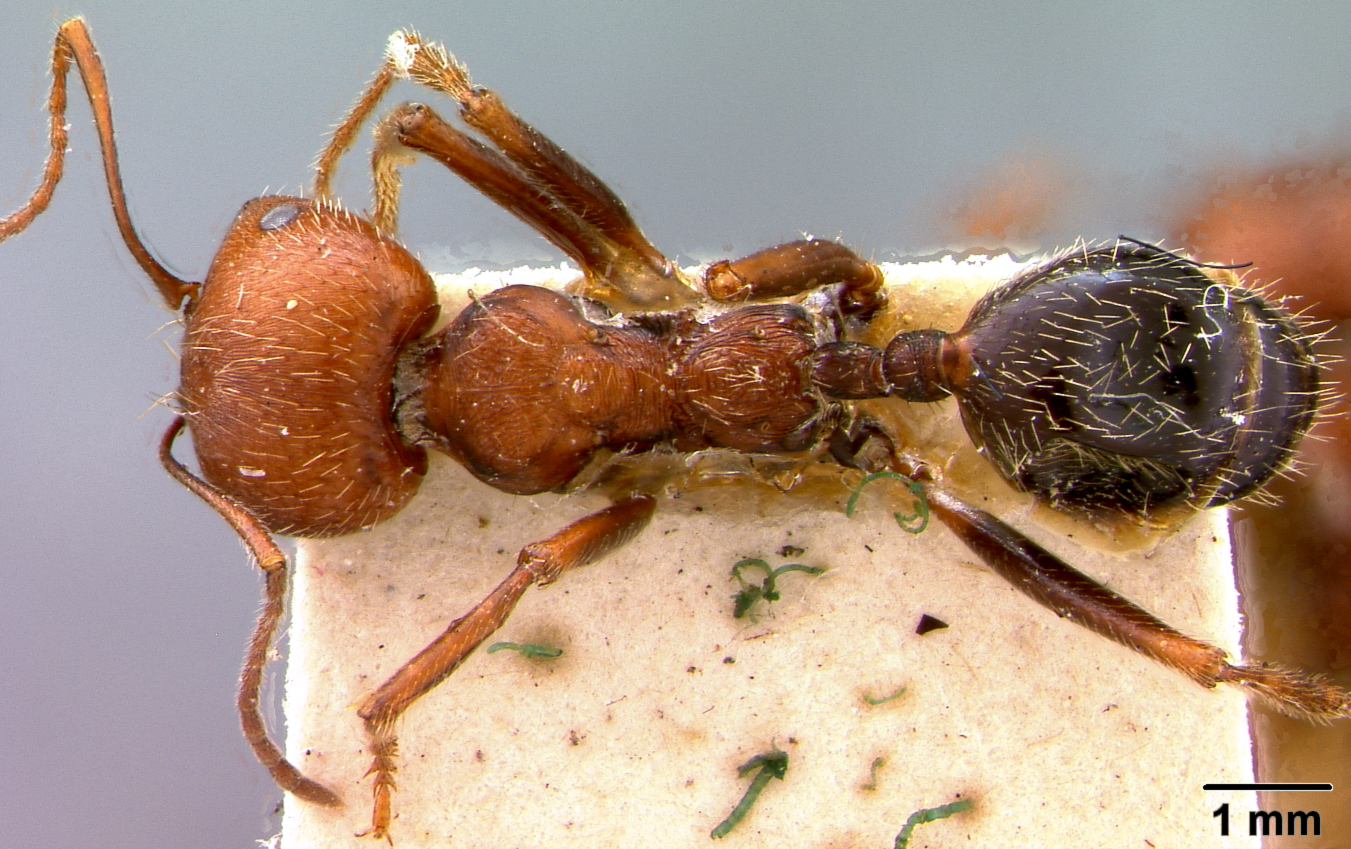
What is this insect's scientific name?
Messor oertzeni
